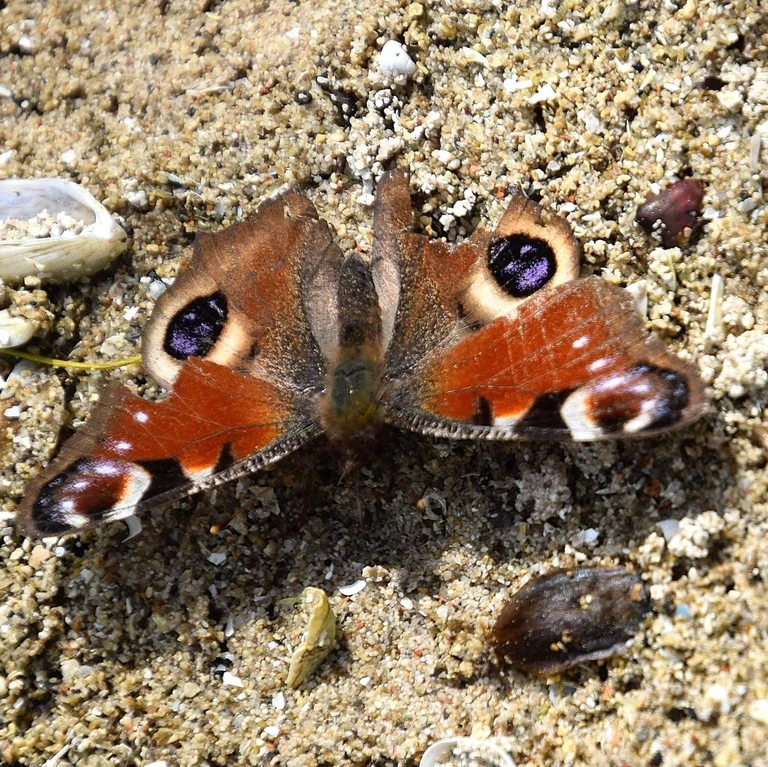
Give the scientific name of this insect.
Aglais io
